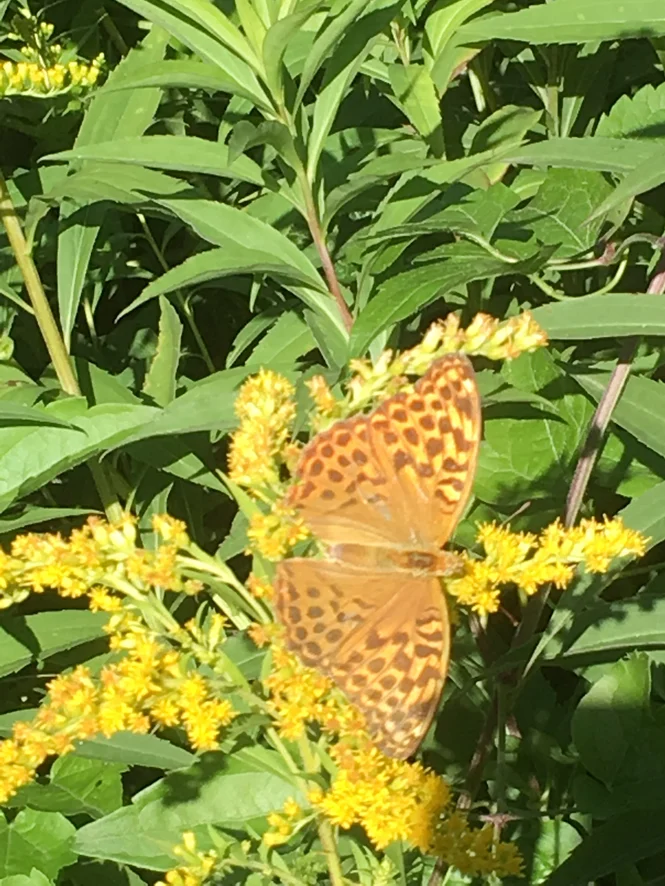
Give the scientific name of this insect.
Argynnis paphia
